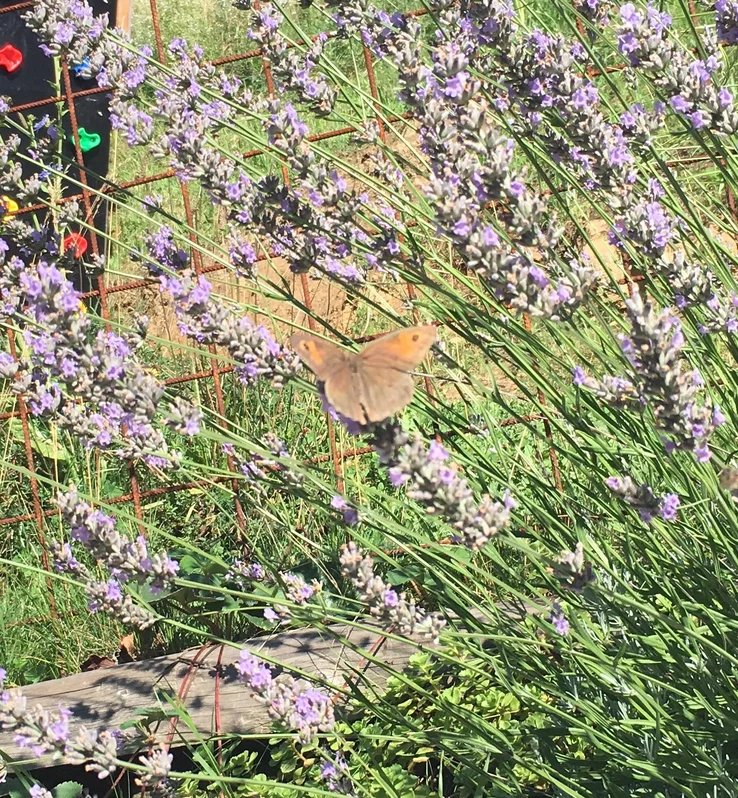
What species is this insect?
Maniola jurtina
